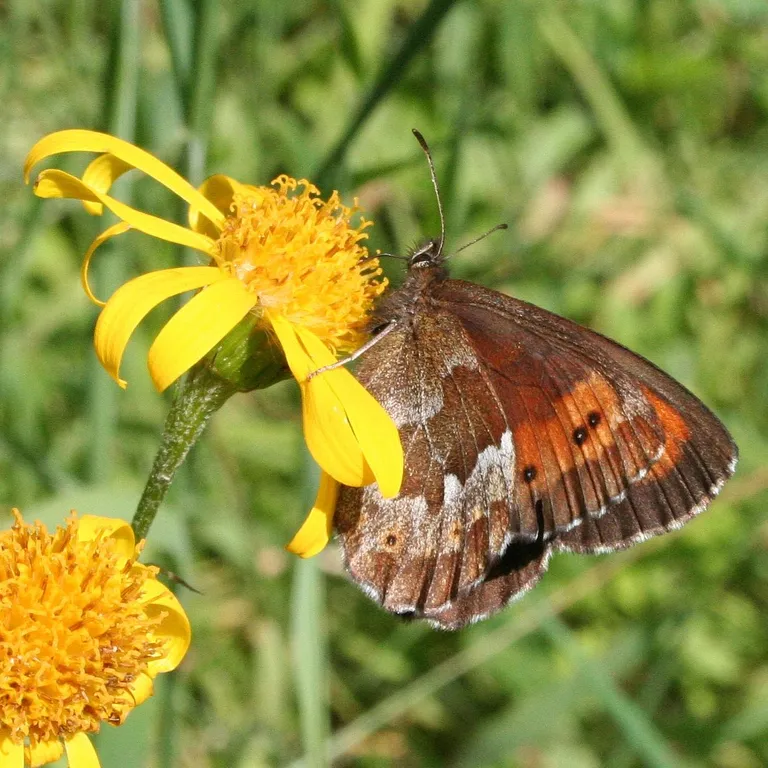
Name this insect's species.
Erebia euryale
